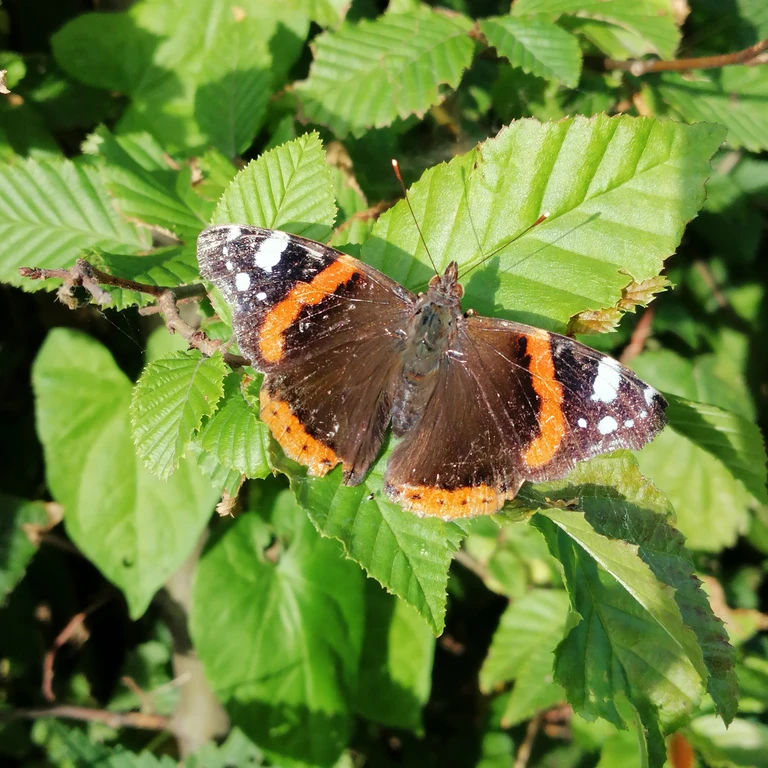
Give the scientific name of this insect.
Vanessa atalanta
